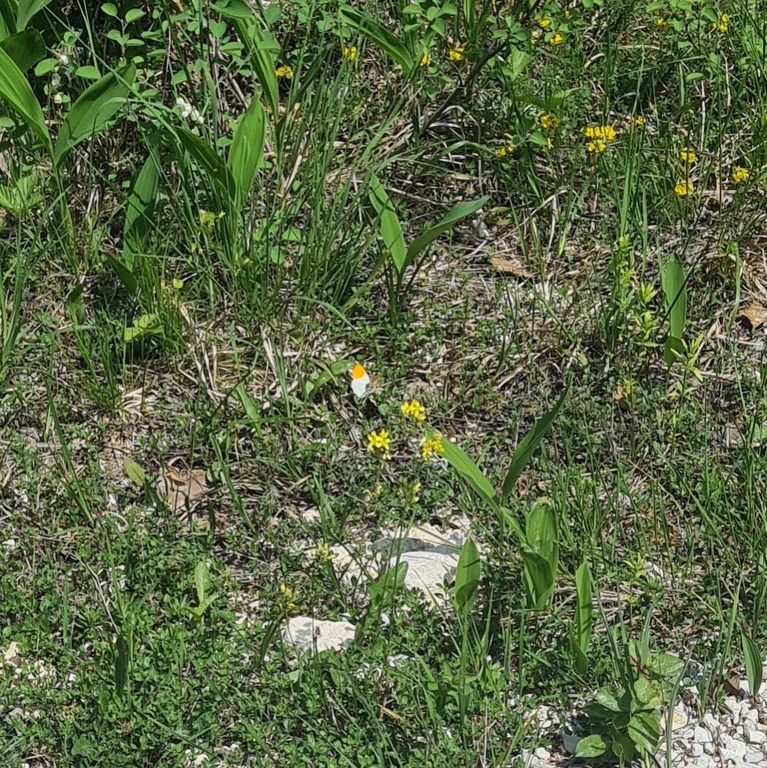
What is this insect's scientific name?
Anthocharis cardamines
